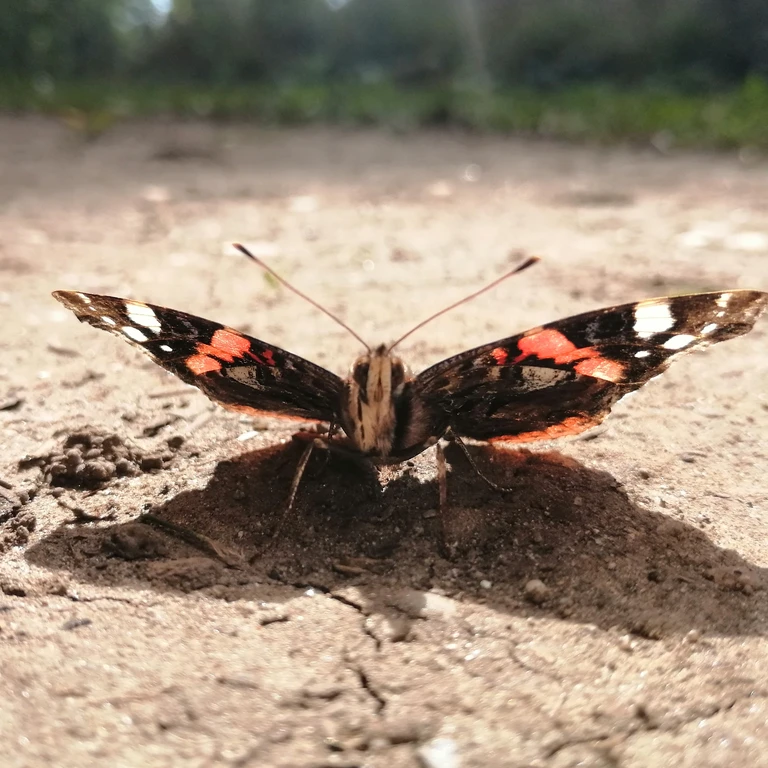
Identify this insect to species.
Vanessa atalanta
